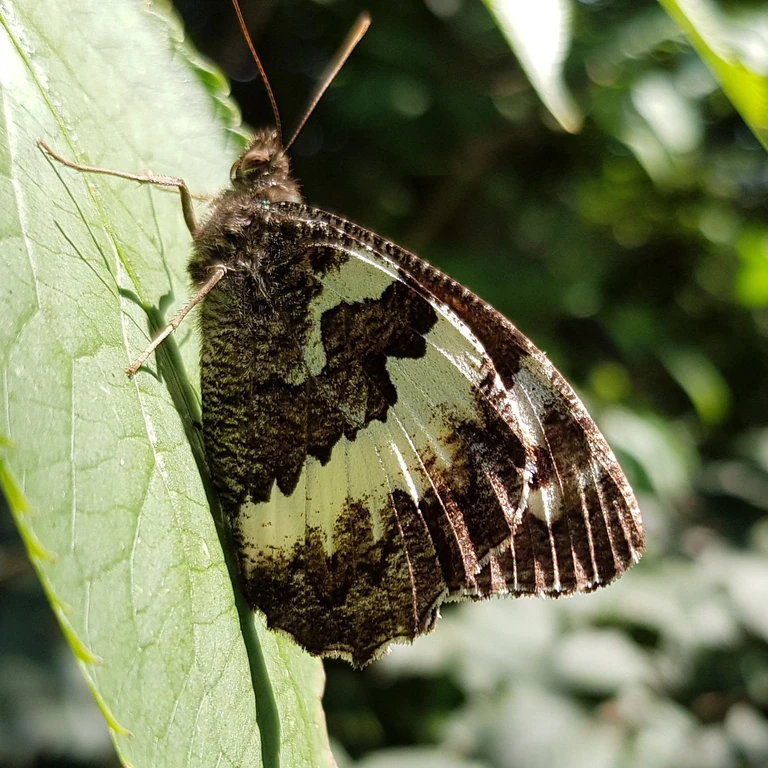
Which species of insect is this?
Brintesia circe
